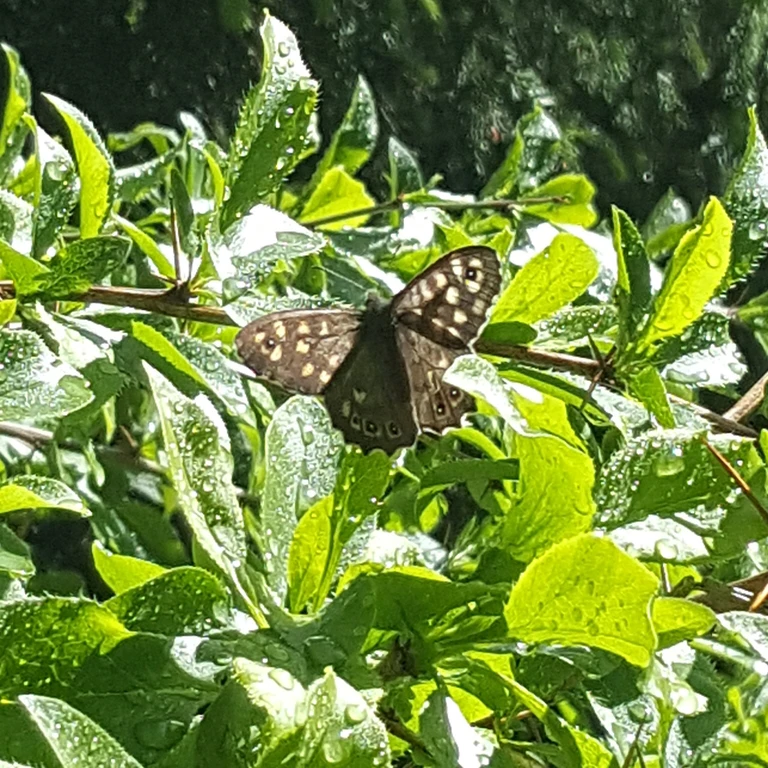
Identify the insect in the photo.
Pararge aegeria
